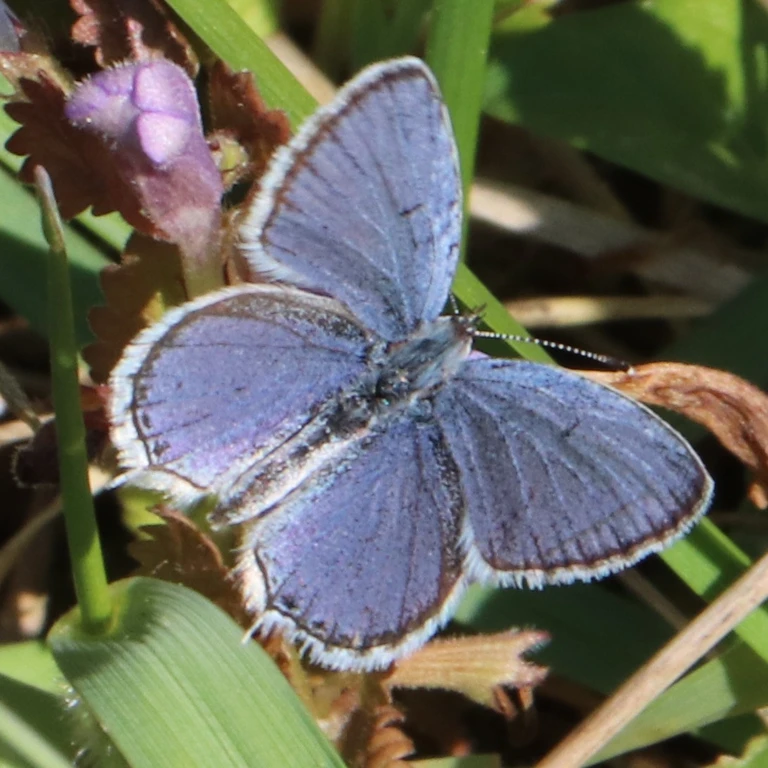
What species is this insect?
Cupido argiades (also Elkalyce argiades)
